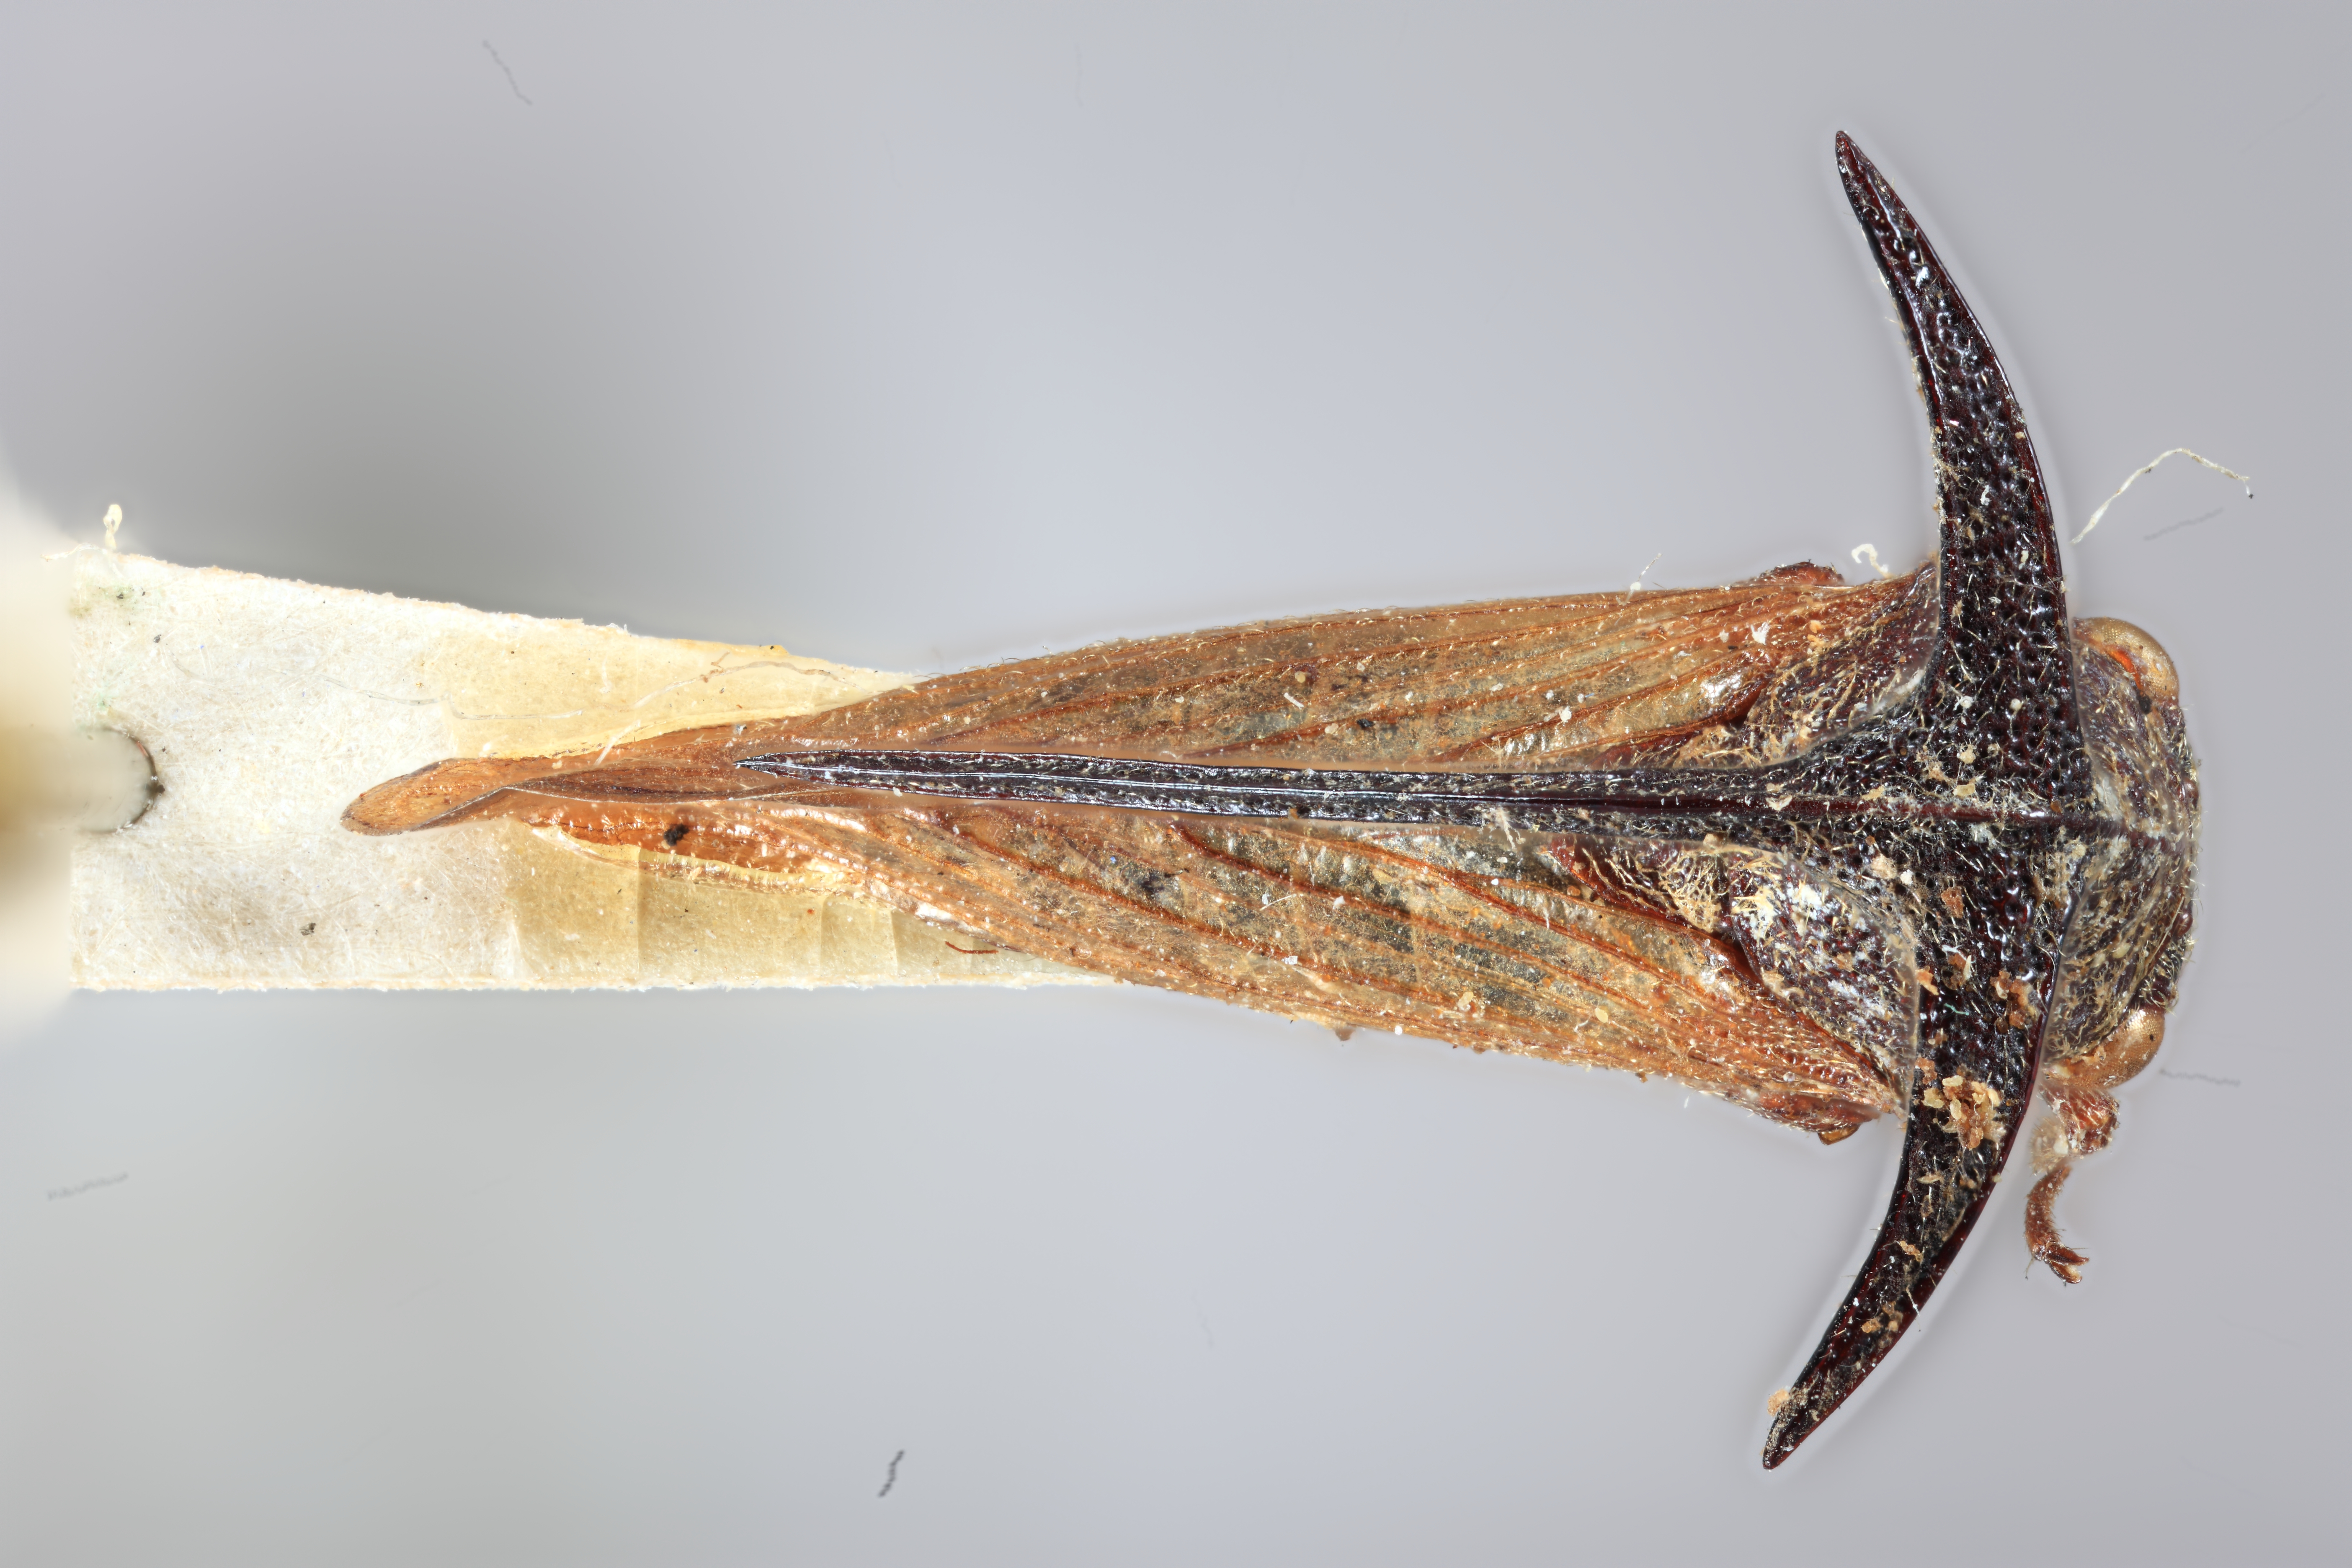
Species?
Leptobelus decurvatus
